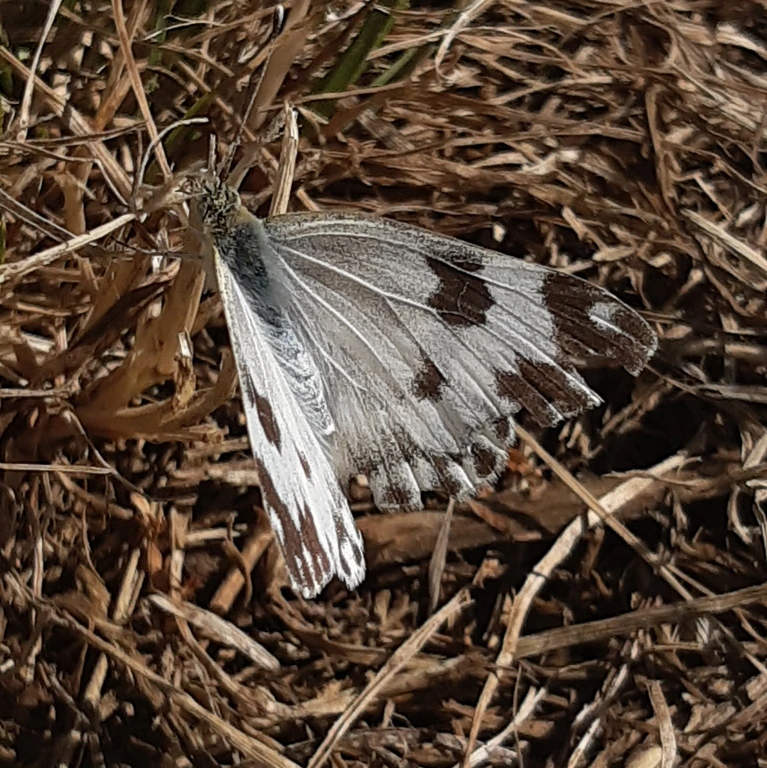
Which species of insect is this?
Pontia edusa
